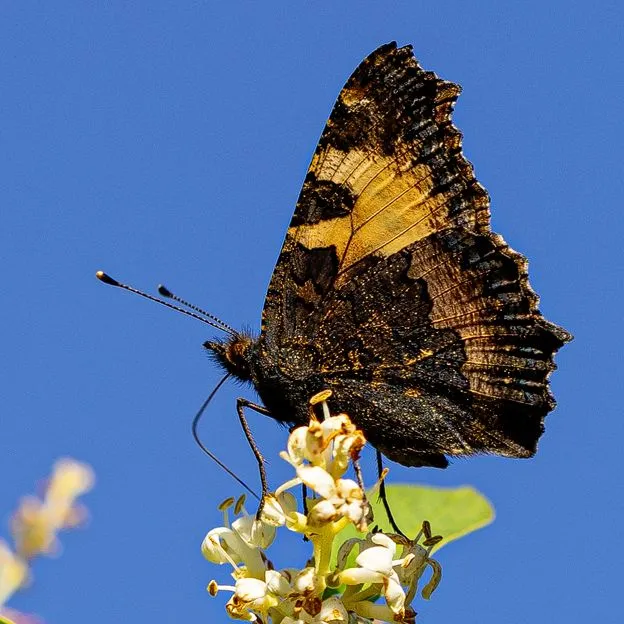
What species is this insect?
Aglais urticae
